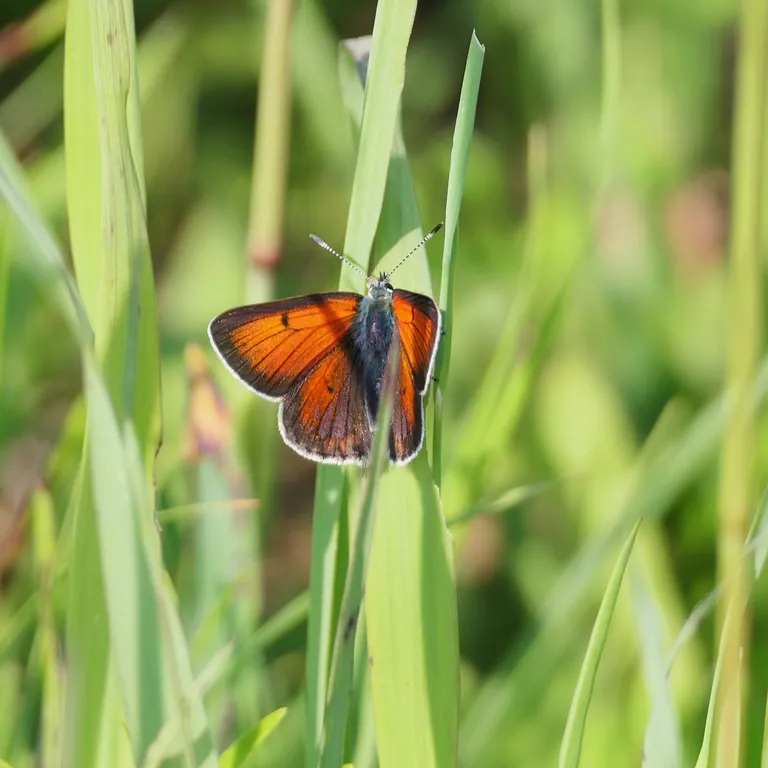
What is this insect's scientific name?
Lycaena hippothoe (also Palaeochrysophanus hippothoe)
